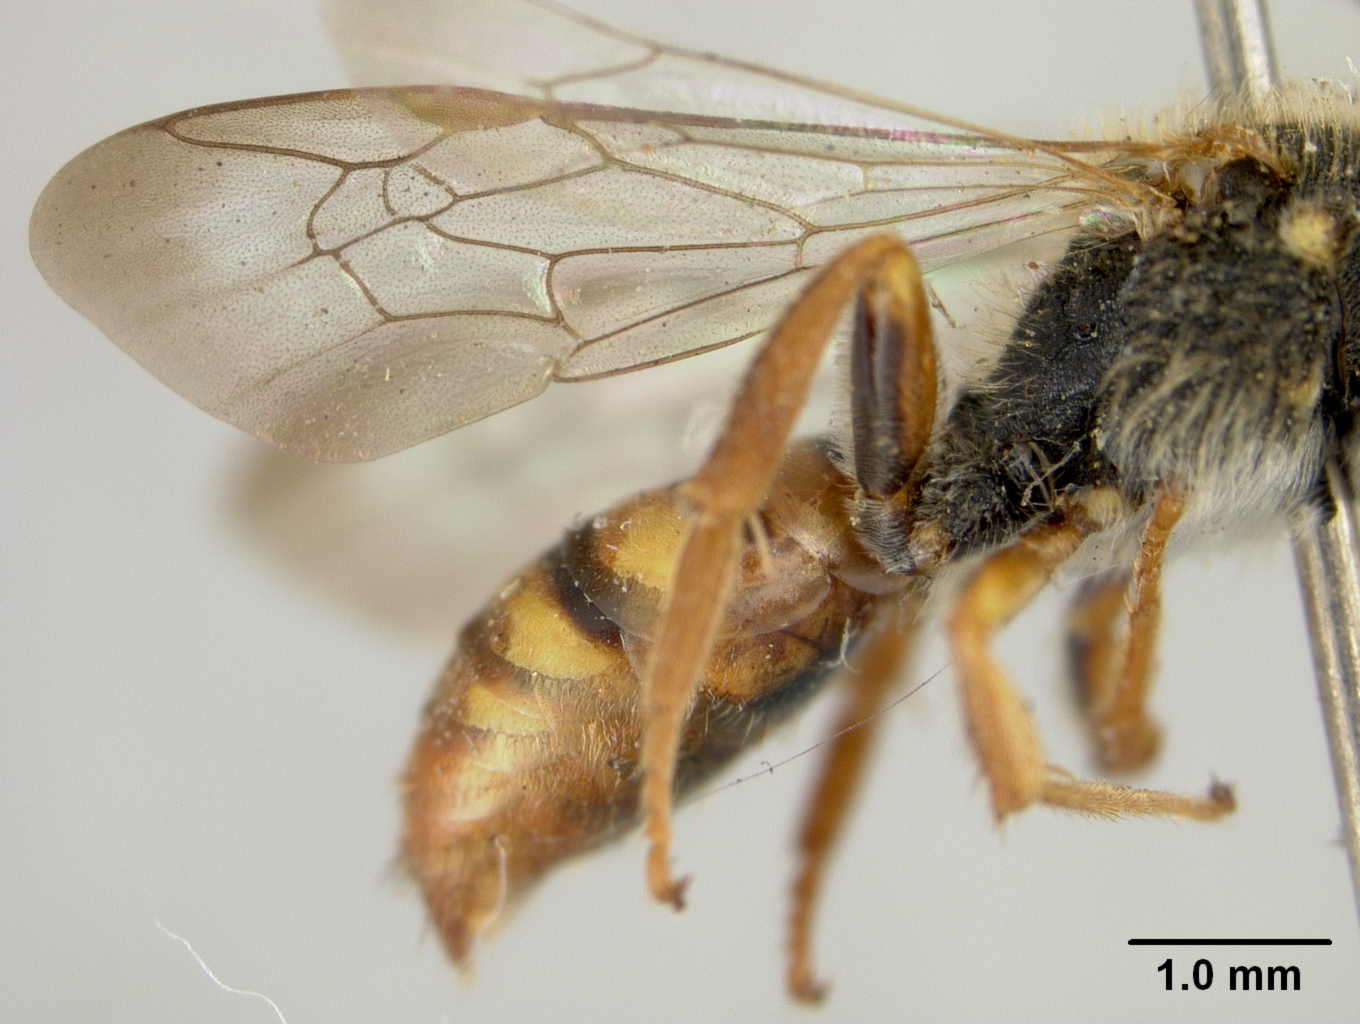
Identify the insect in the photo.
Nomada odontocera
